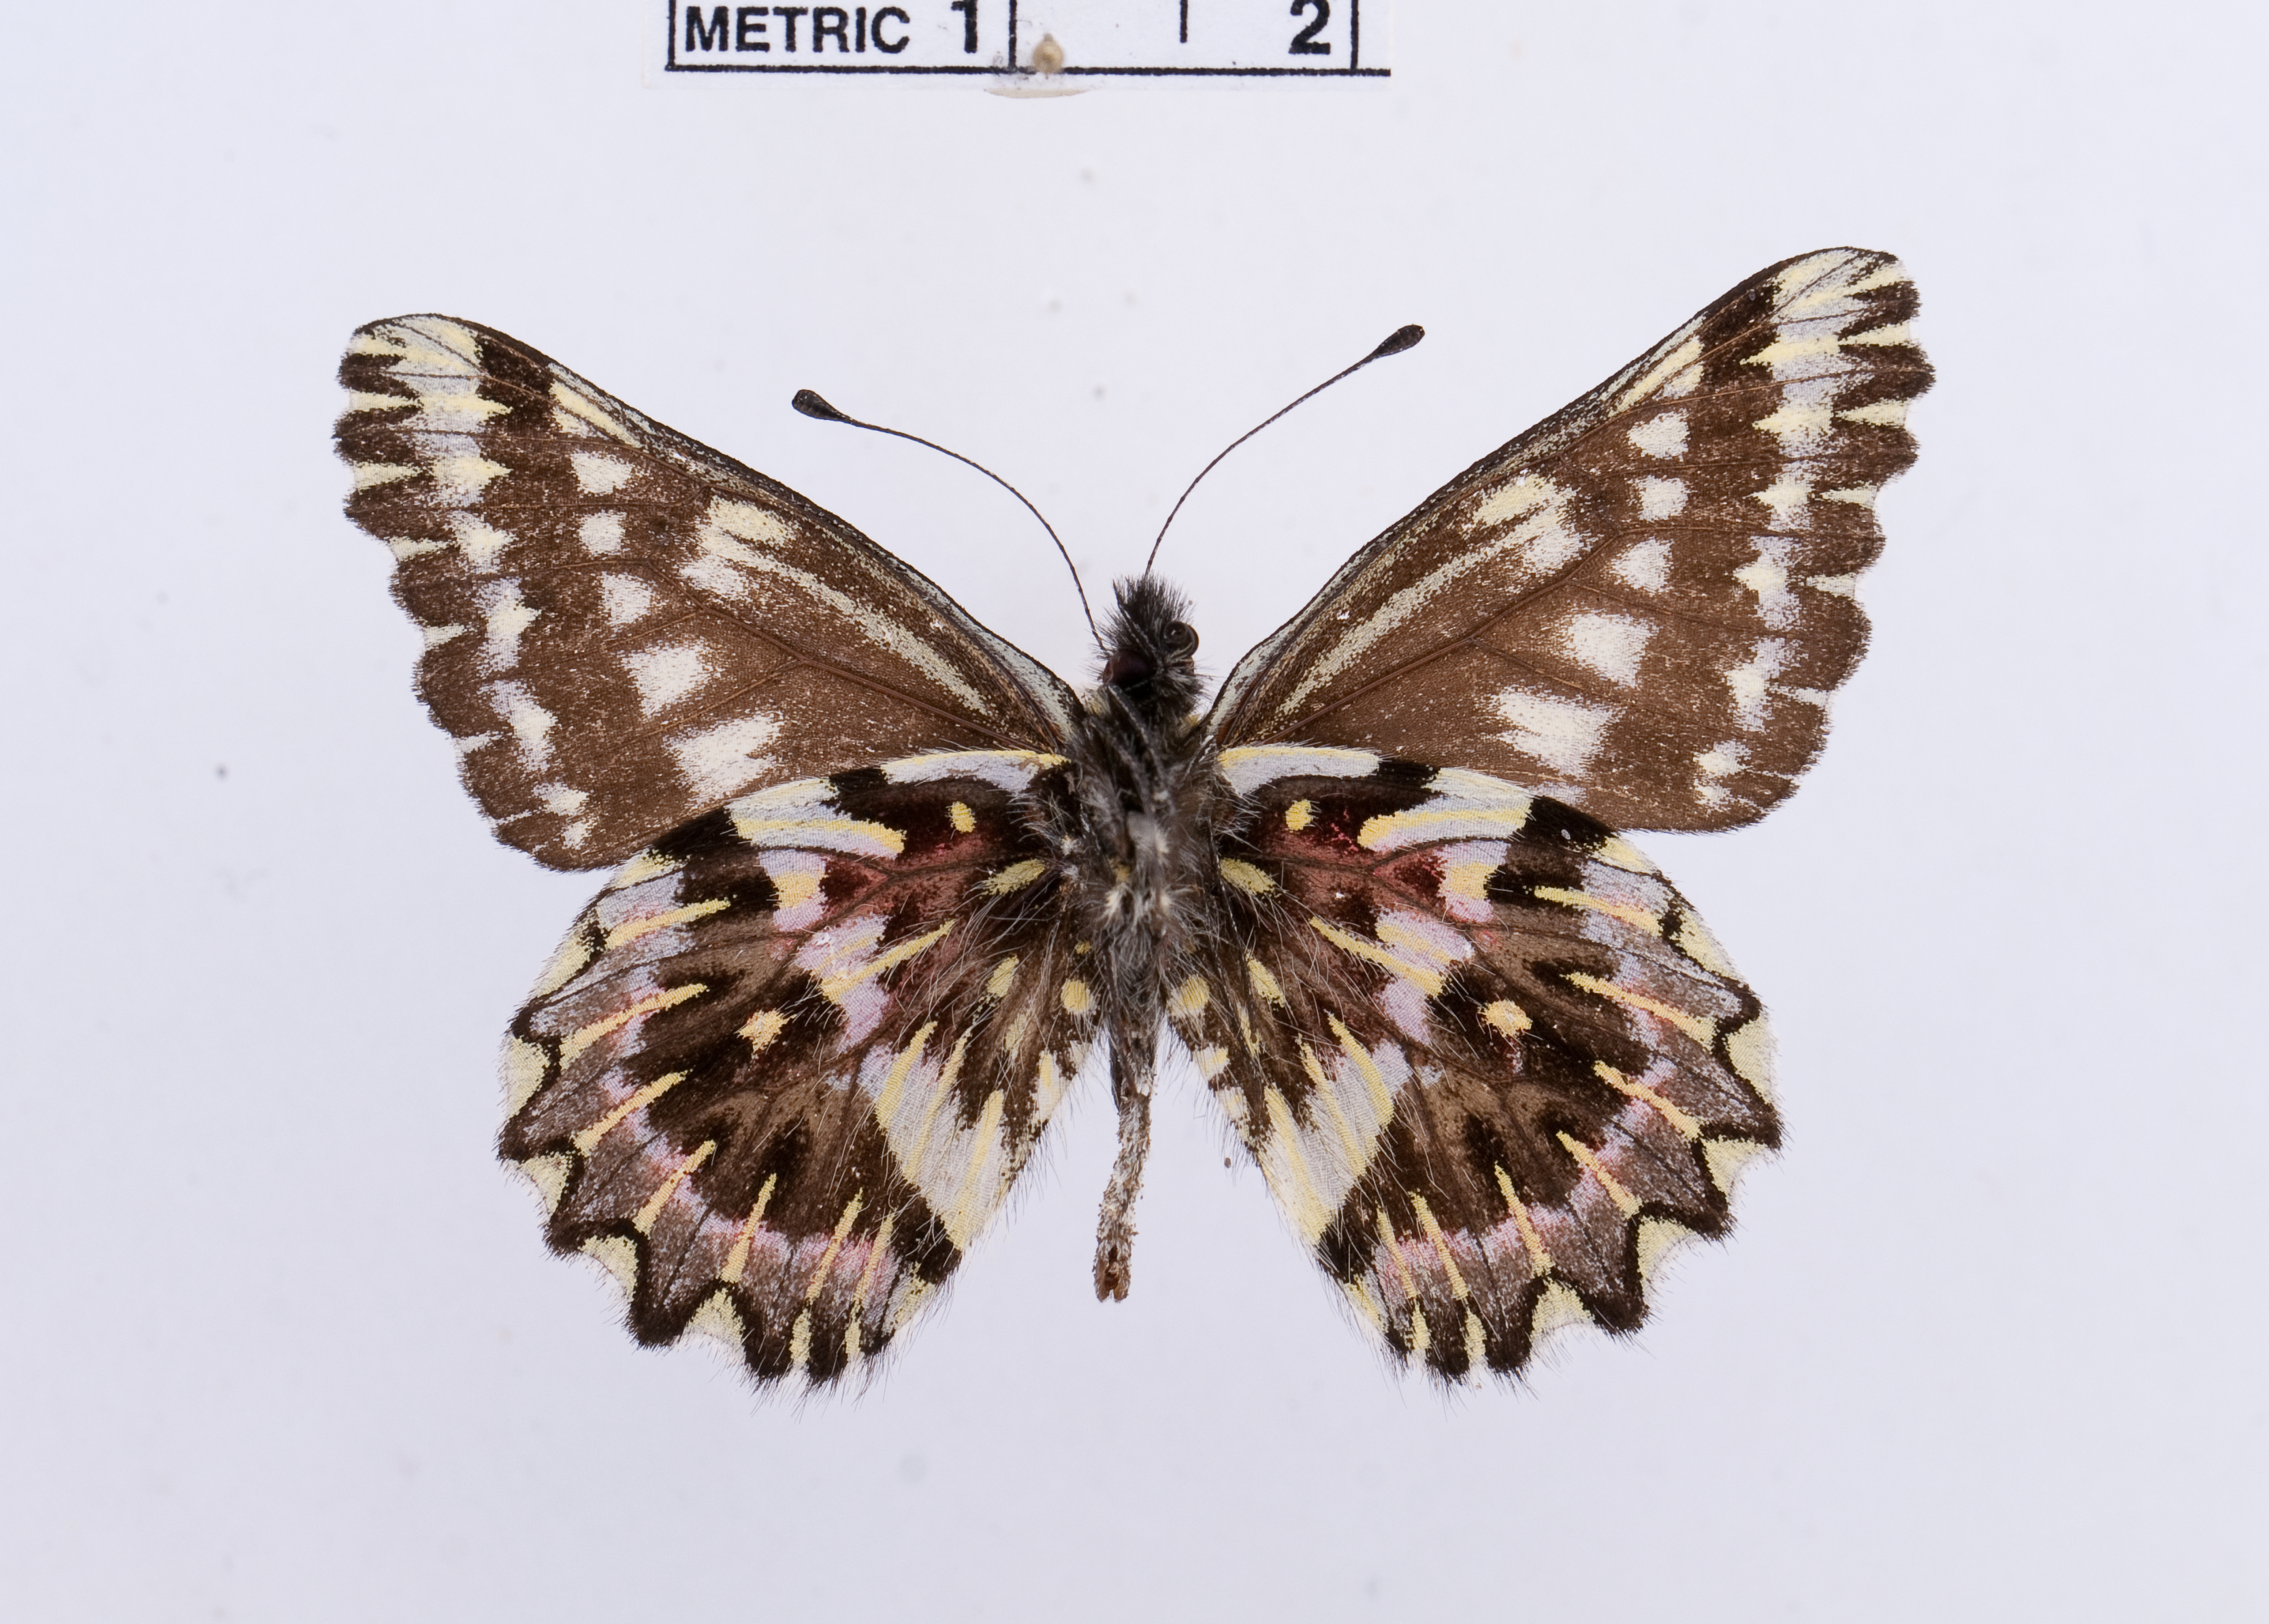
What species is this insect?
Catasticta uricoecheae
